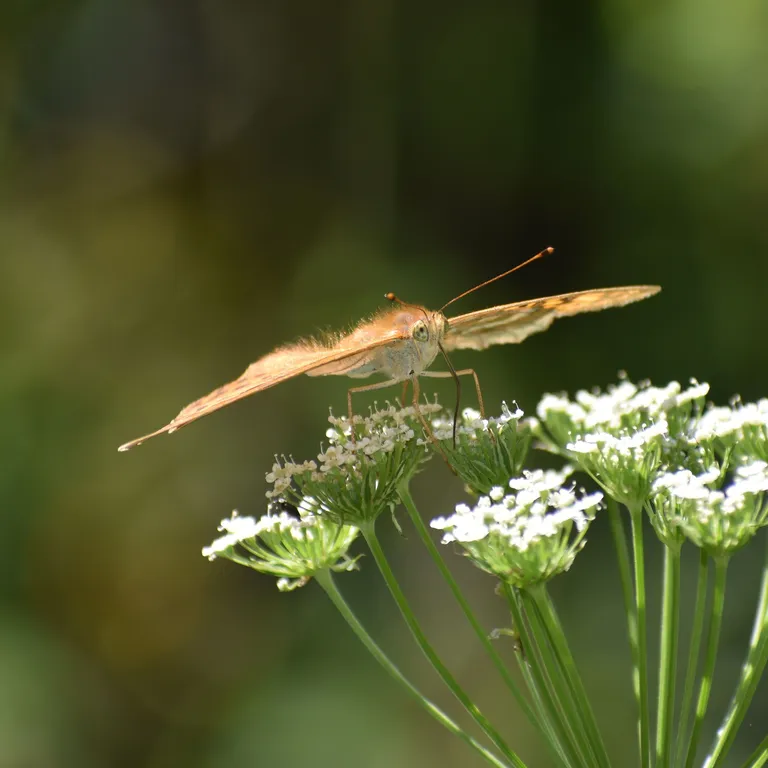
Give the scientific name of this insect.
Argynnis paphia
